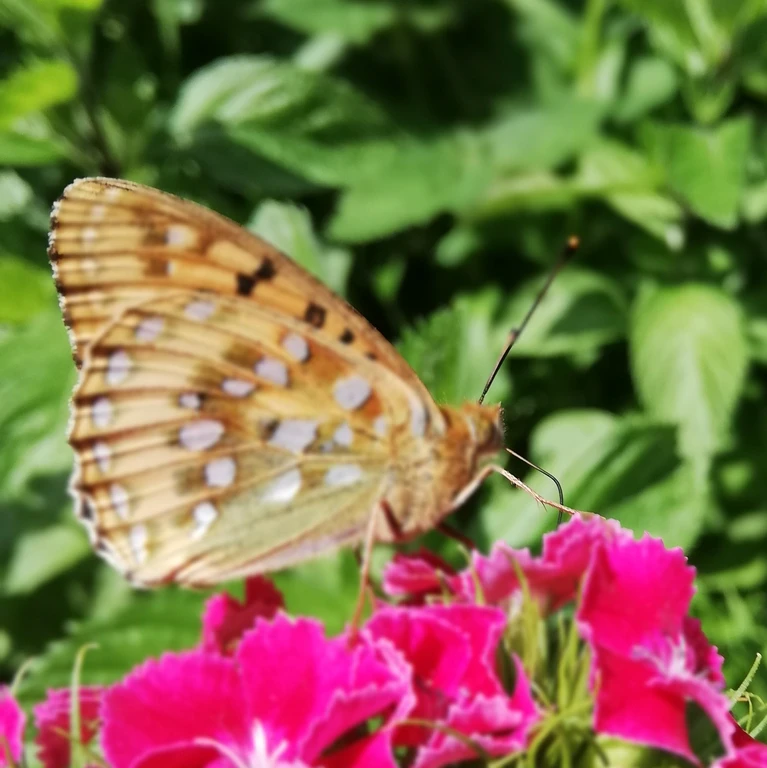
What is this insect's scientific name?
Speyeria aglaja
